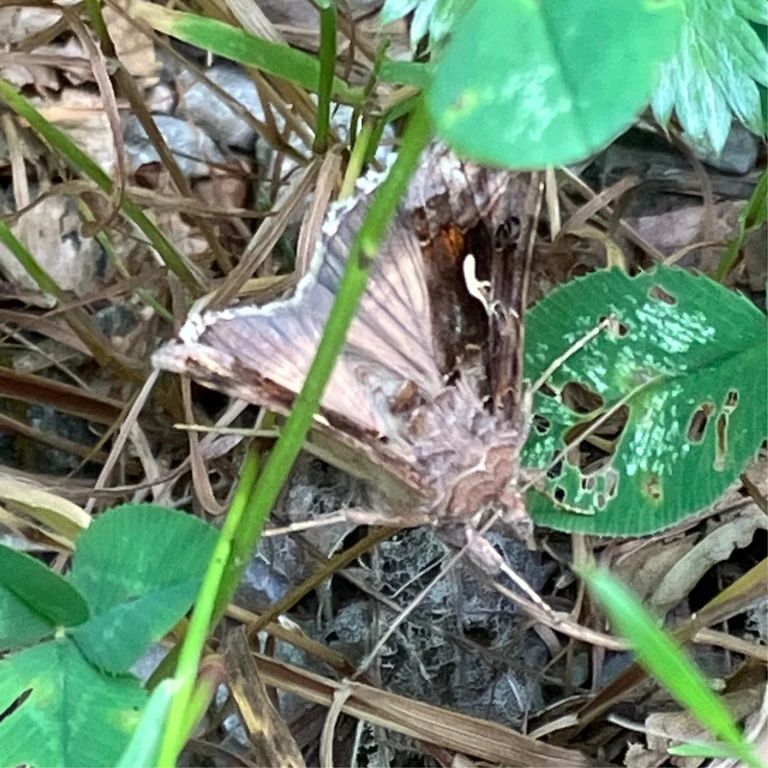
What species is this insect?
Autographa gamma
